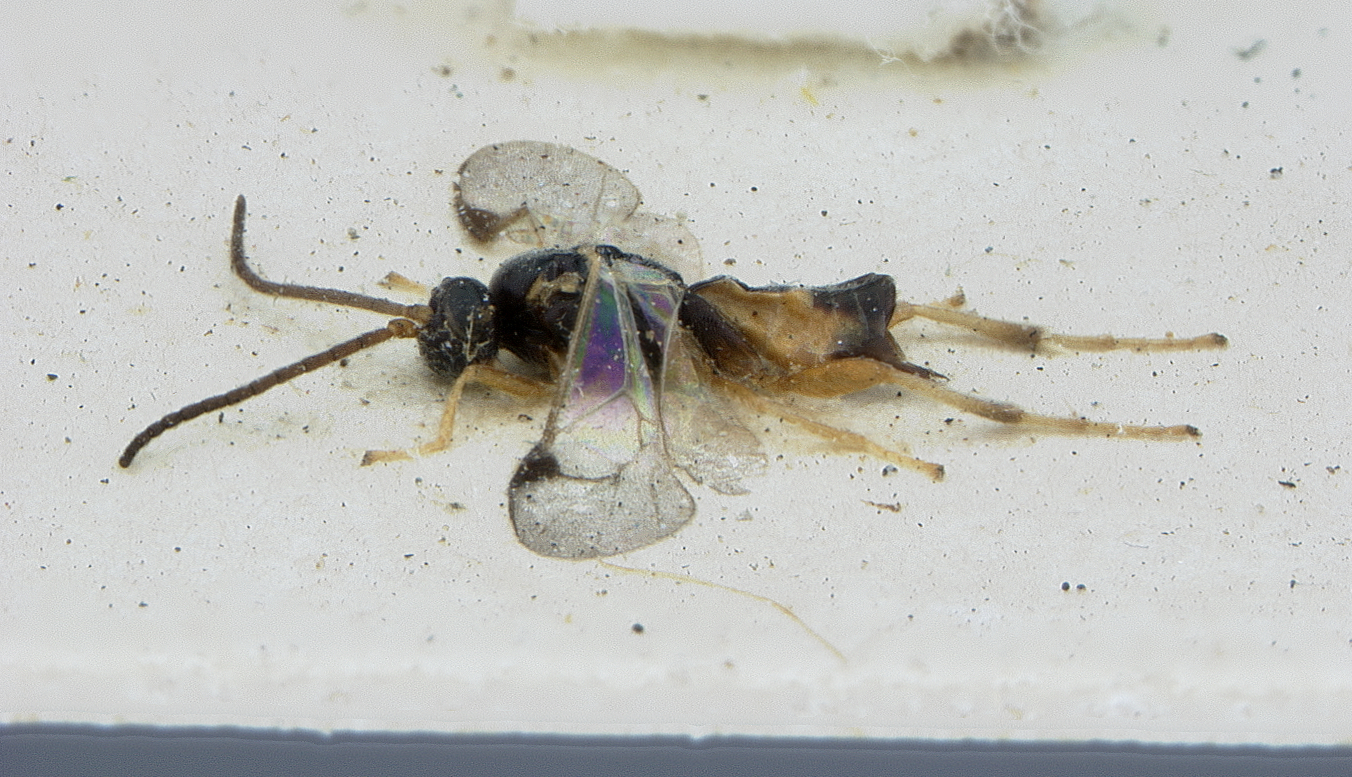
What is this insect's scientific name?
Glypapanteles minor
